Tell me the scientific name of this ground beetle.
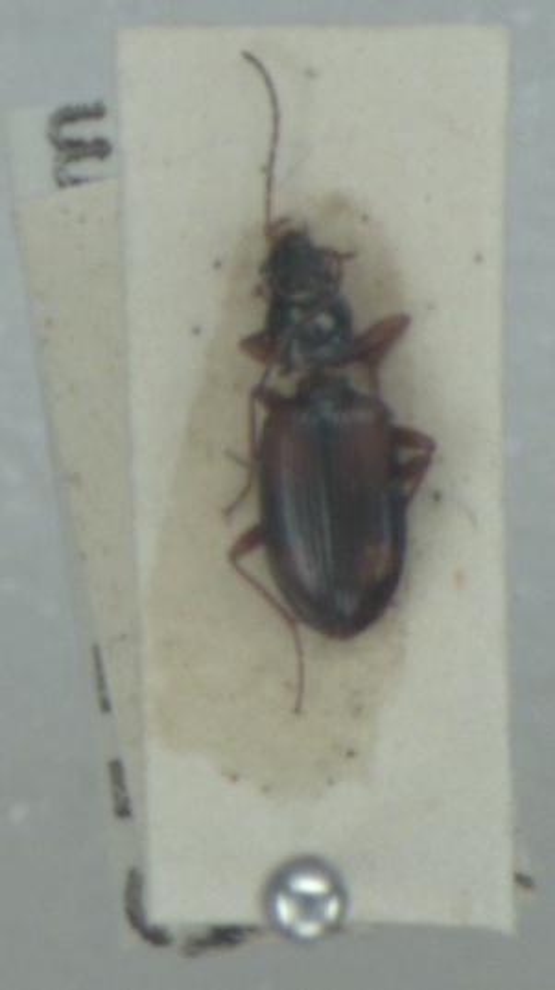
Bembidion fluviatile
